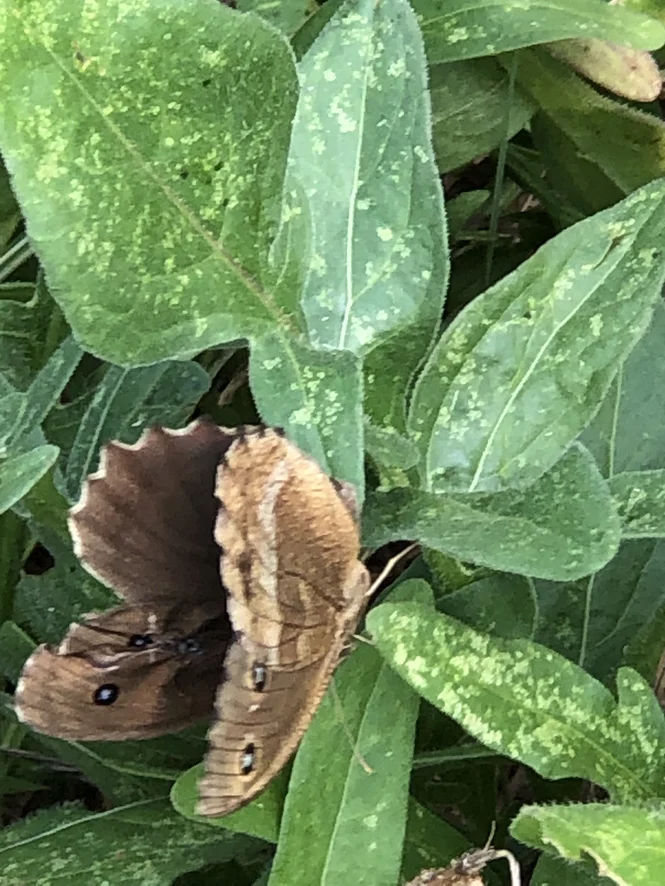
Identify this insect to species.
Minois dryas
